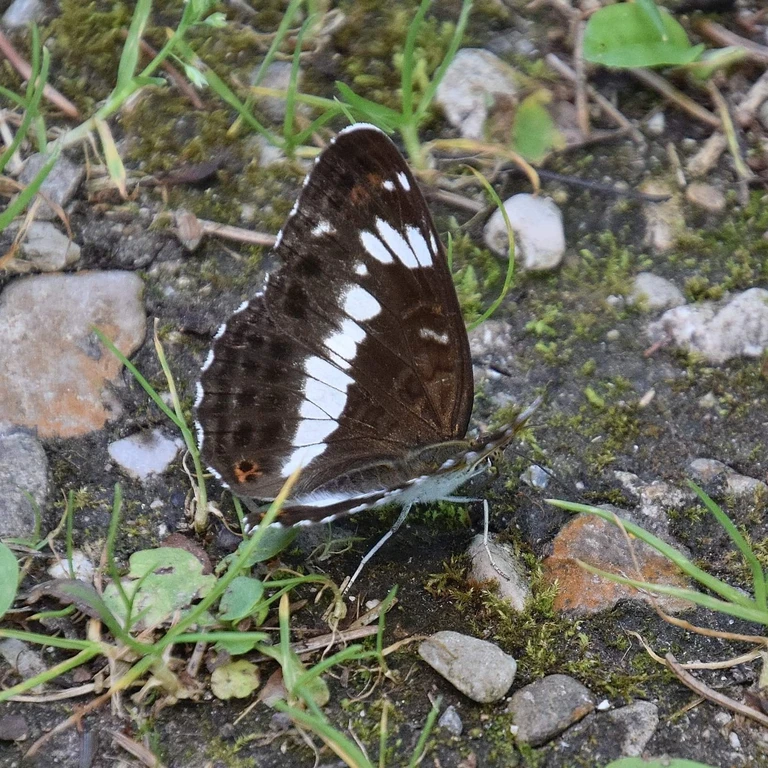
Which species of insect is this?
Limenitis camilla (also Ladoga camilla)
